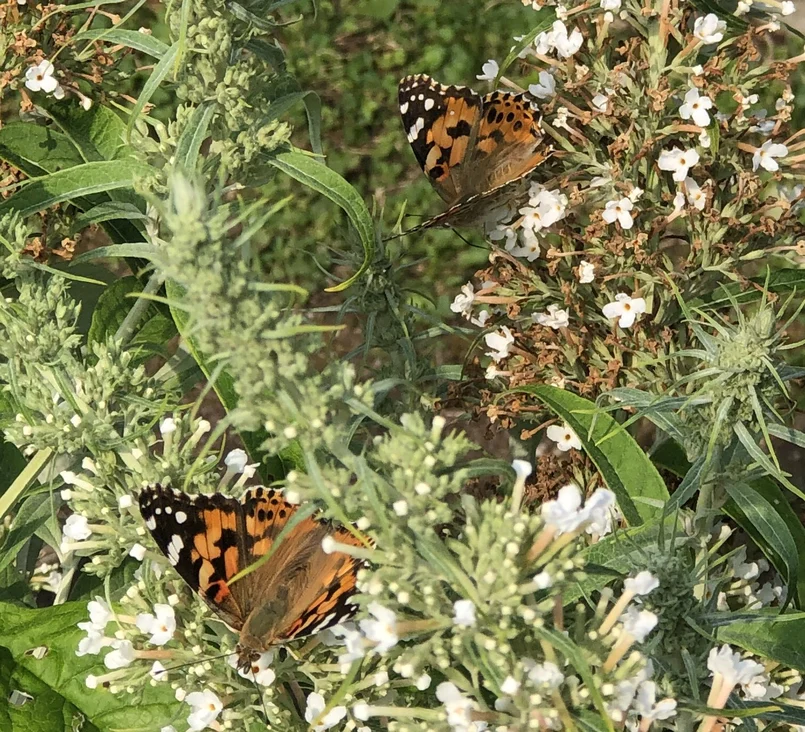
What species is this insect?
Vanessa cardui
